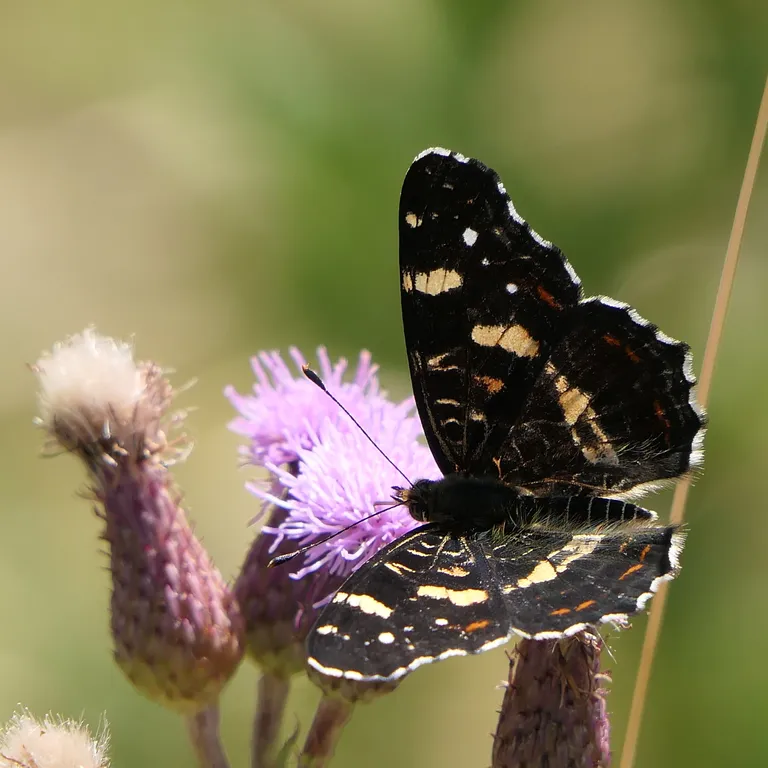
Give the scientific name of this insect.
Araschnia levana
